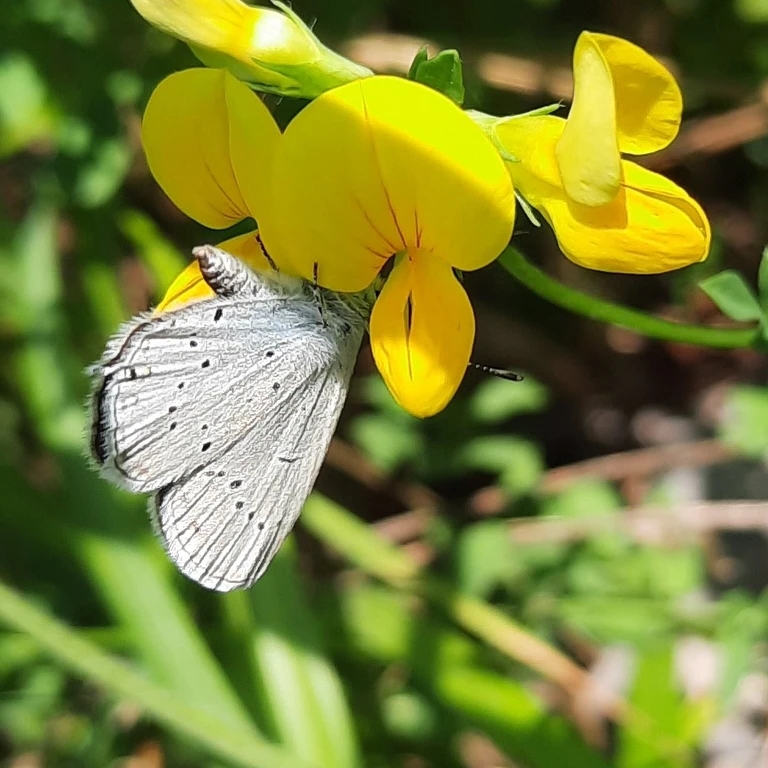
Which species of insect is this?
Cupido decolorata (also Elkalyce decolorata)
